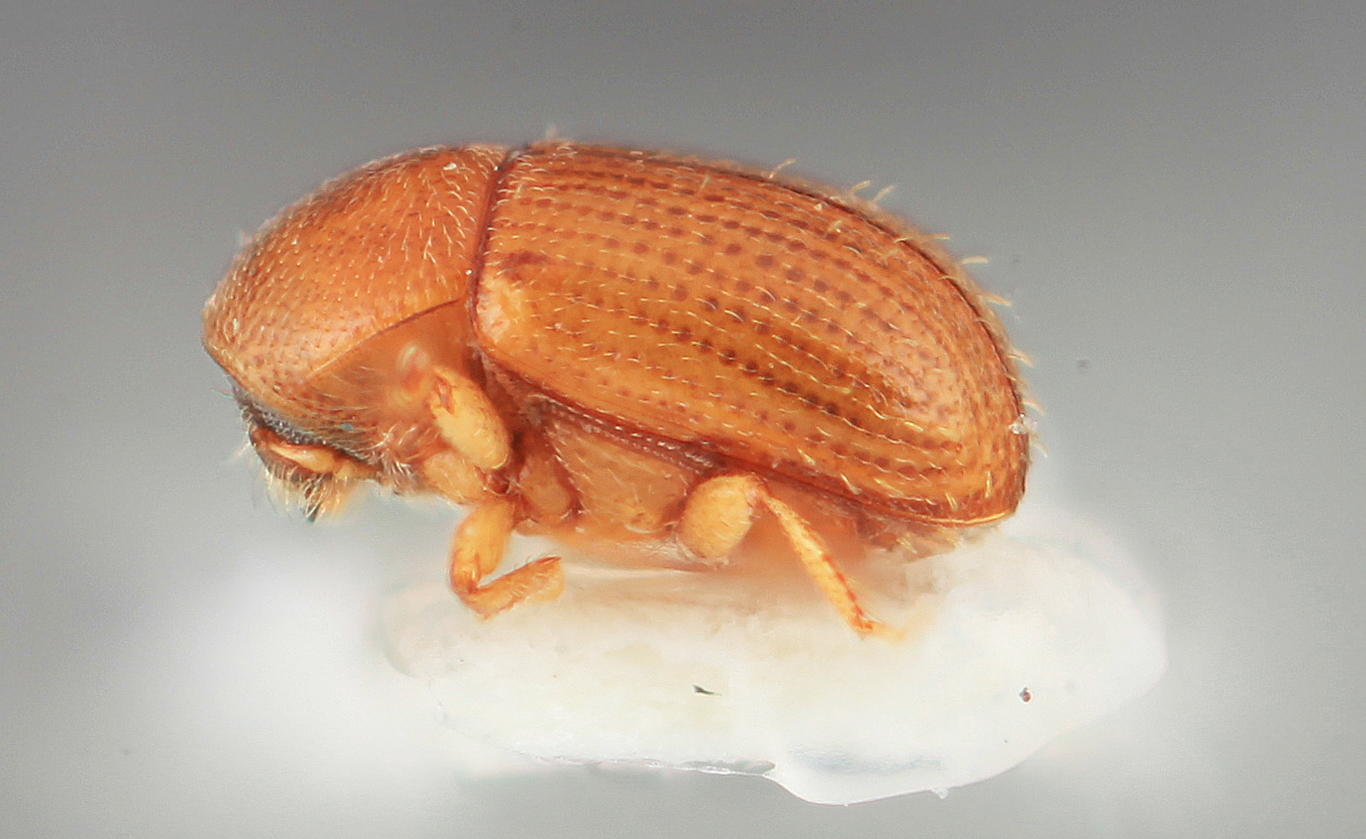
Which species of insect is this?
Scolytodes crassus
